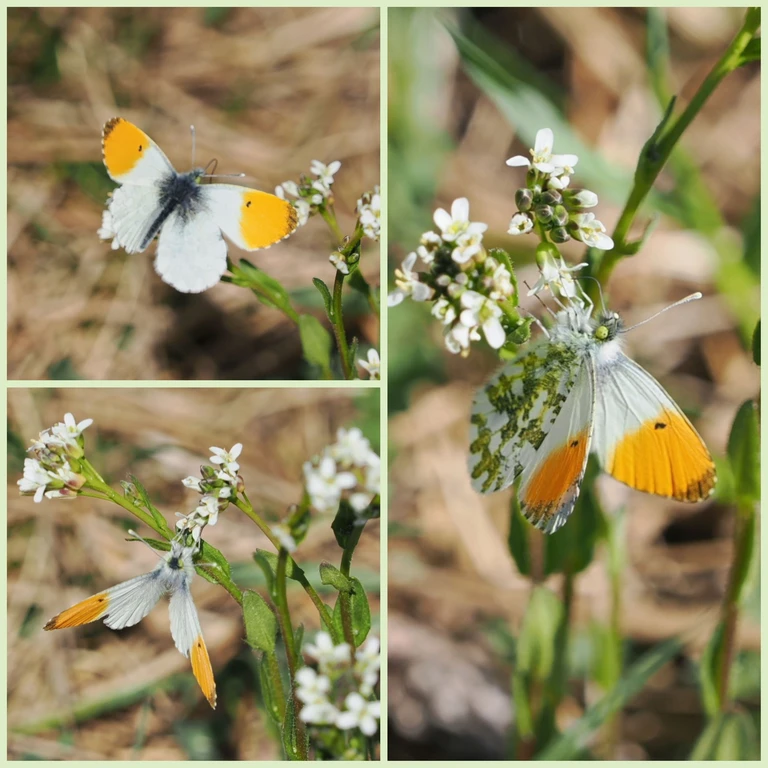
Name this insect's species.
Anthocharis cardamines
